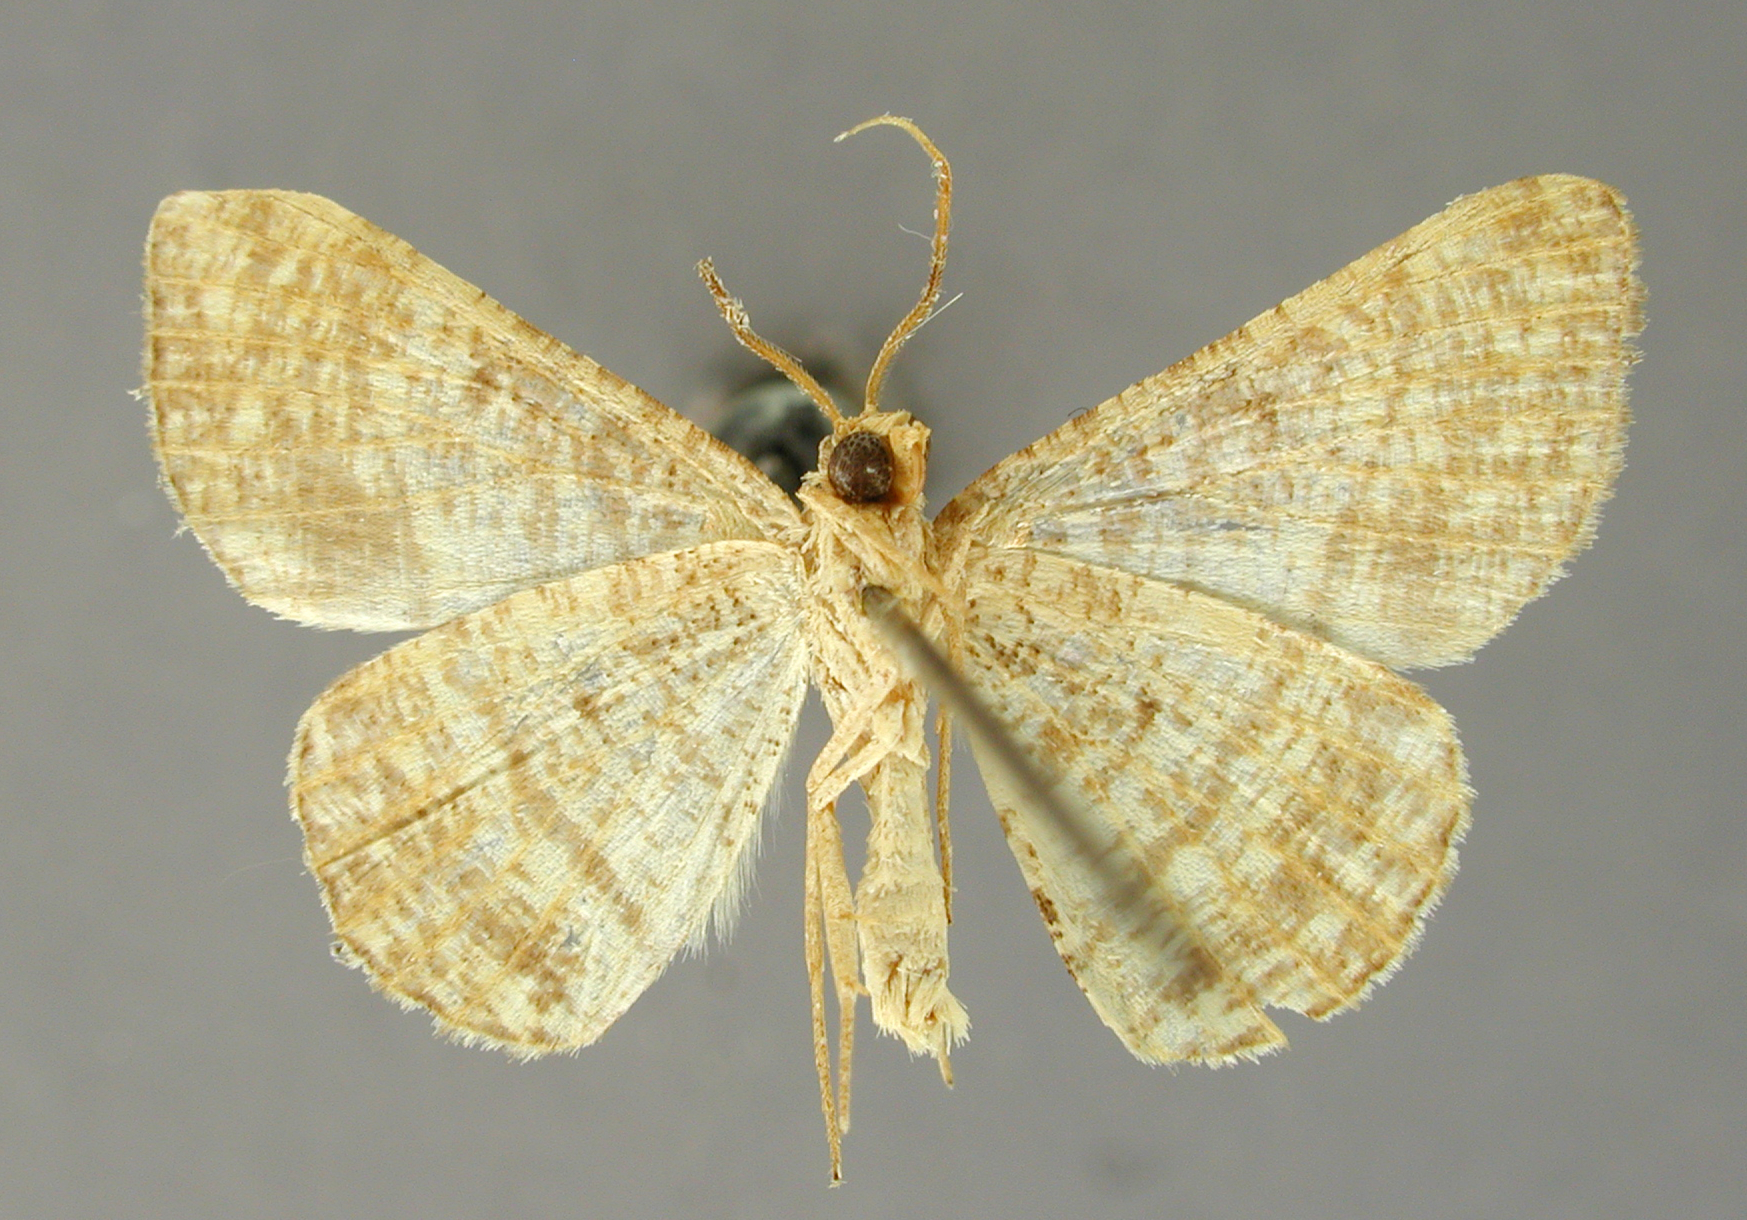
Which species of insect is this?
Tephrina intimidaria
